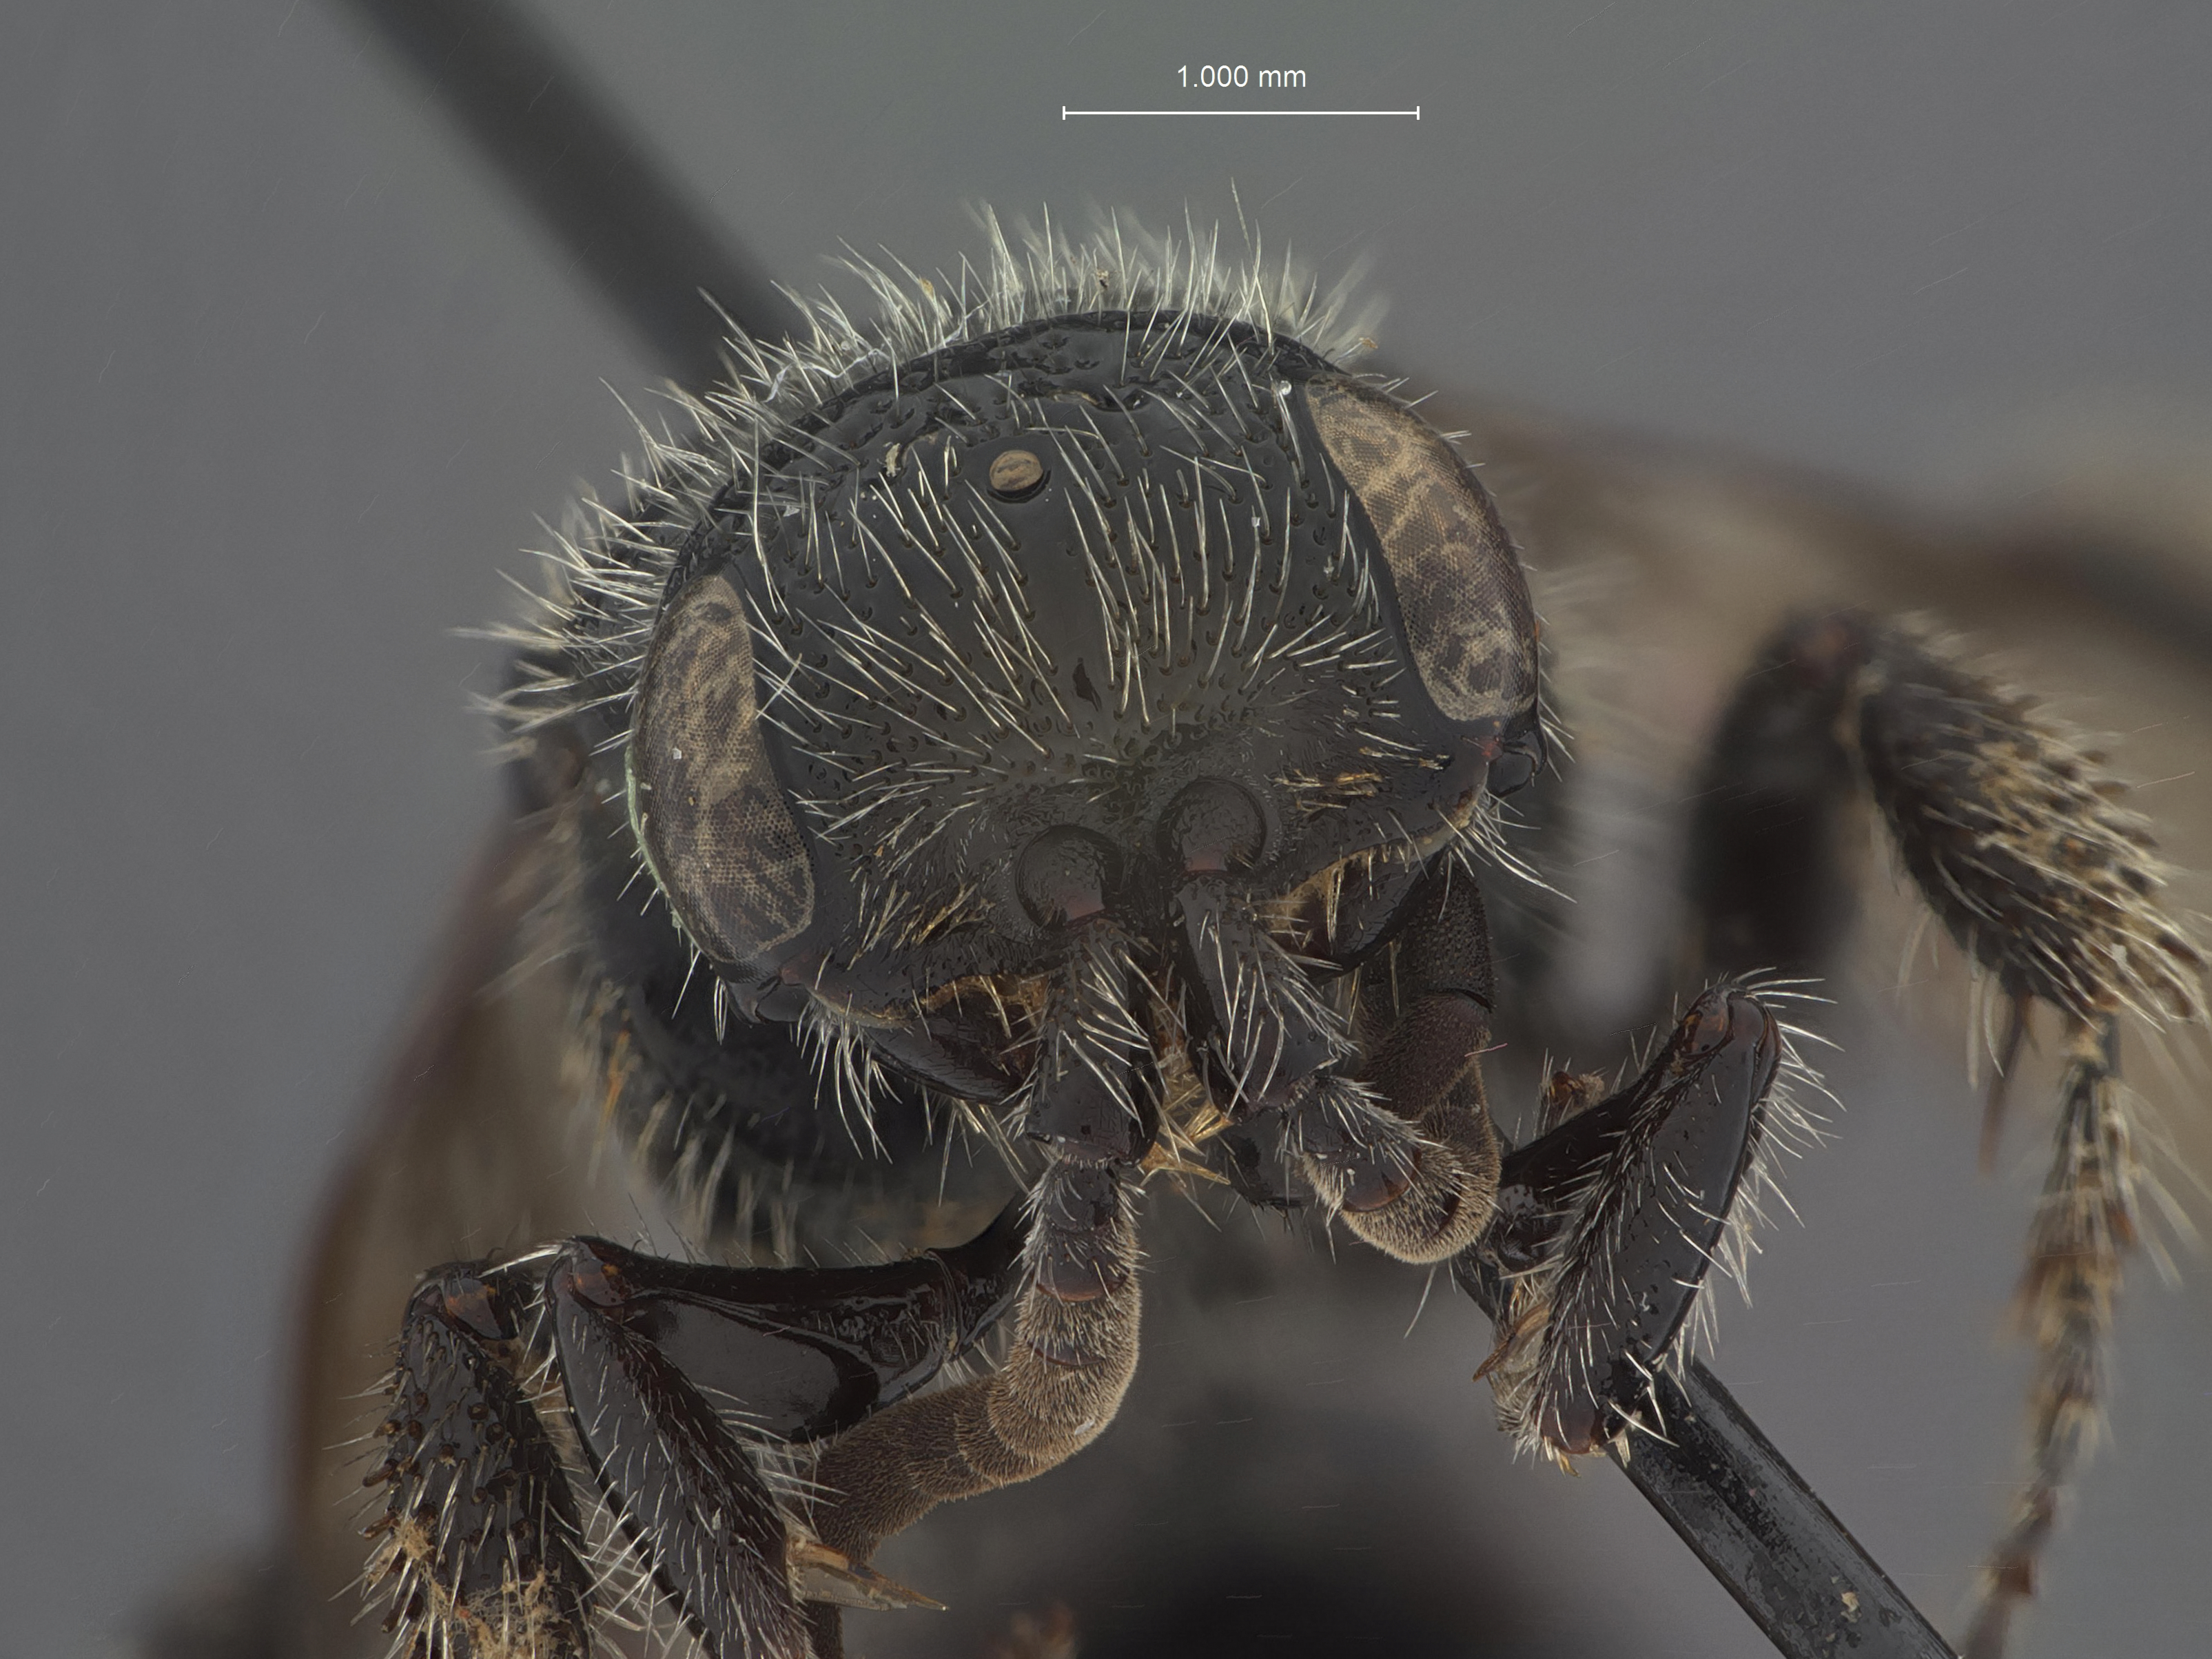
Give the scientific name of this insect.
Tiphia wolcotti
